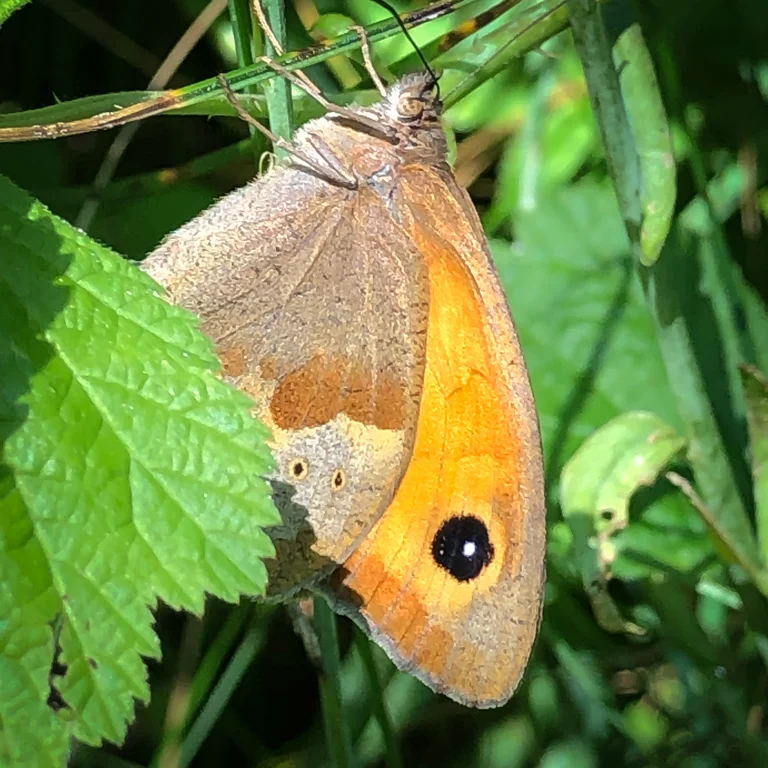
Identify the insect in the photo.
Maniola jurtina
